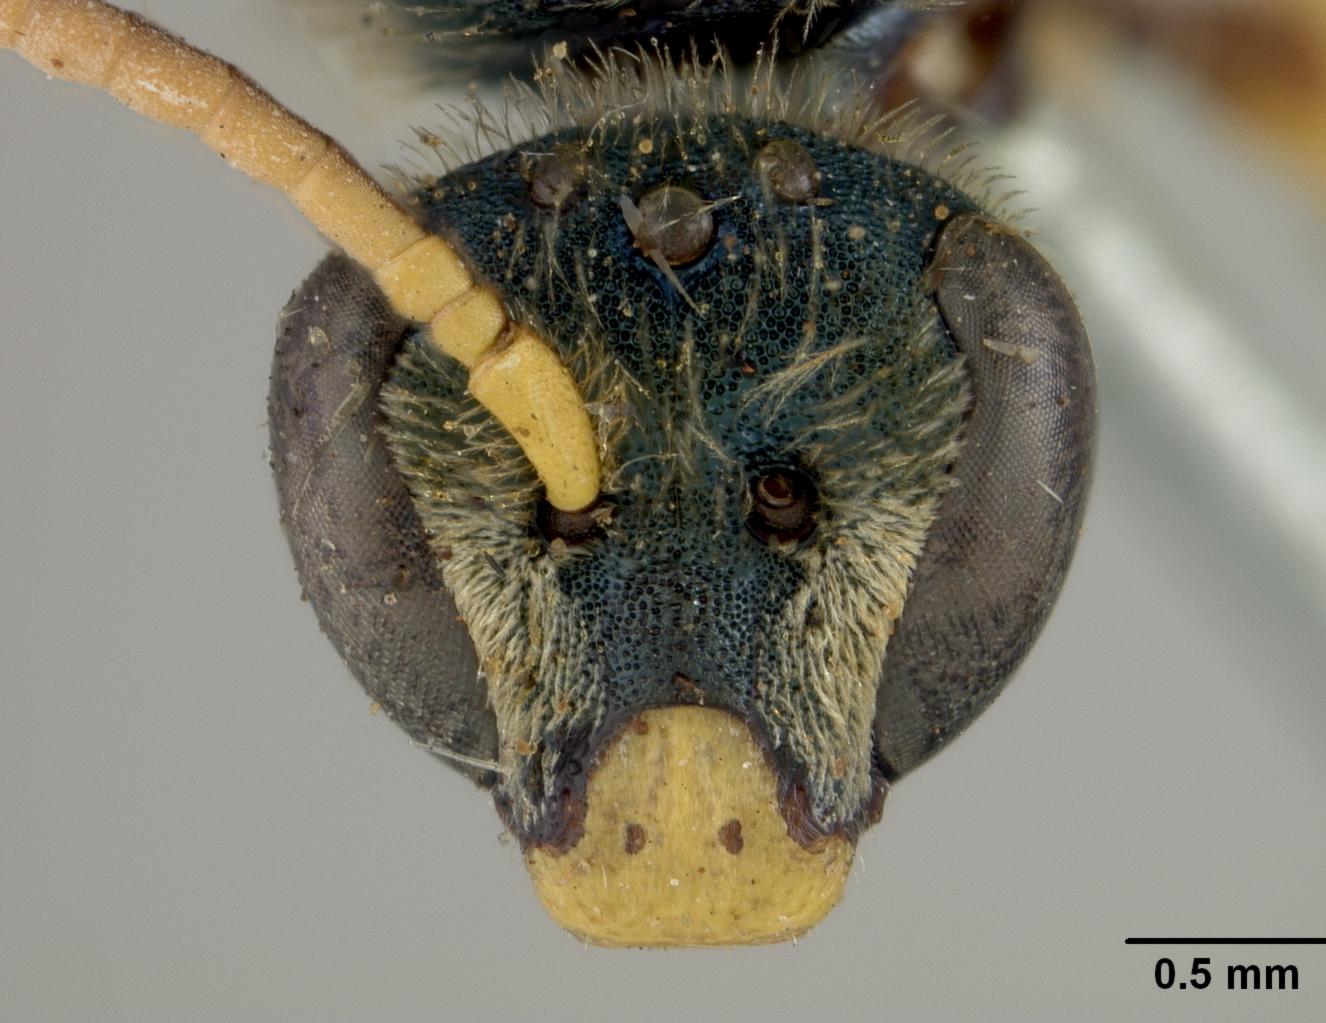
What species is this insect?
Agapostemon xanthorhinus
